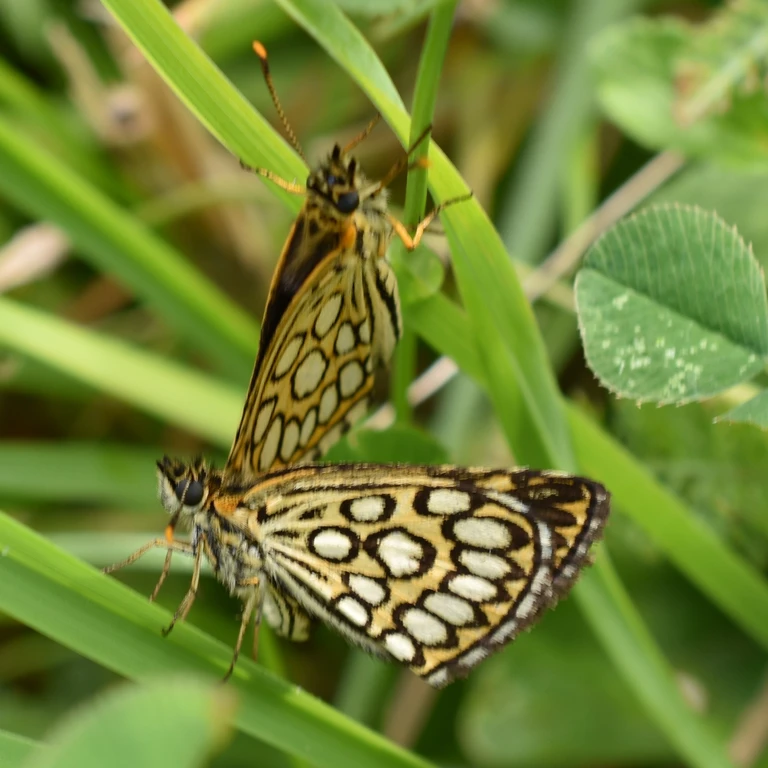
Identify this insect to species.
Heteropterus morpheus
